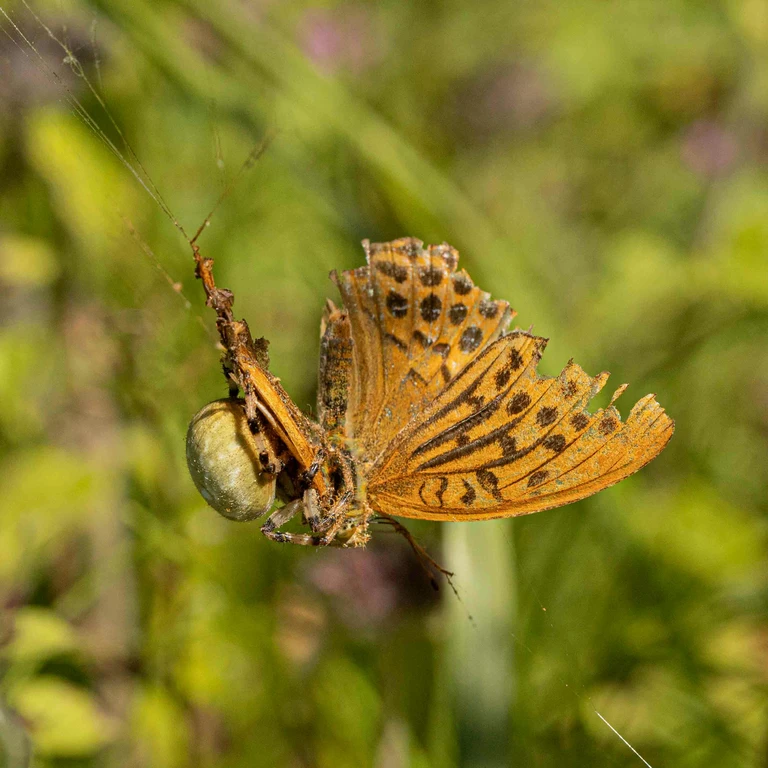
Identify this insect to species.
Argynnis paphia
